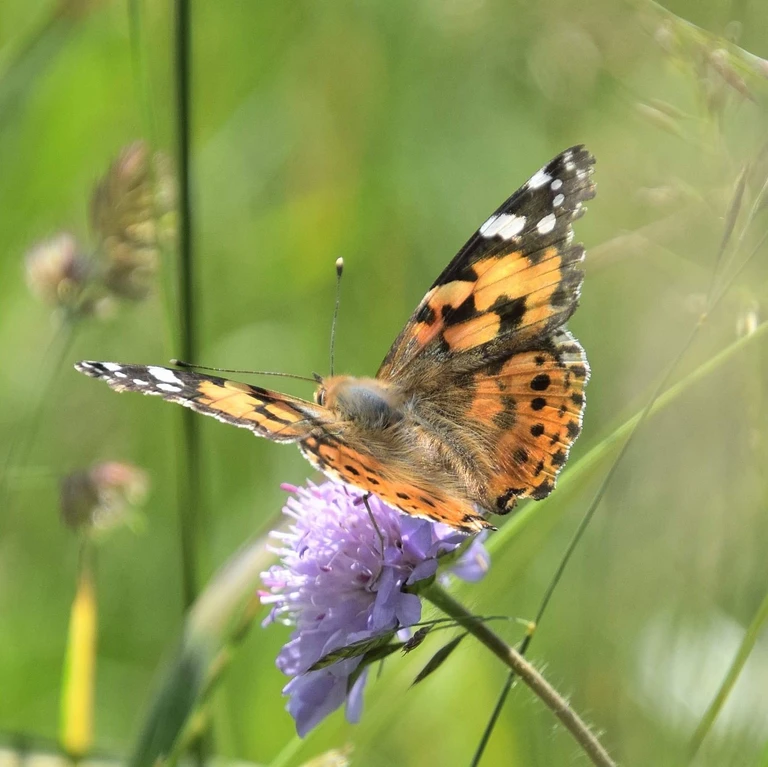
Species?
Vanessa cardui
